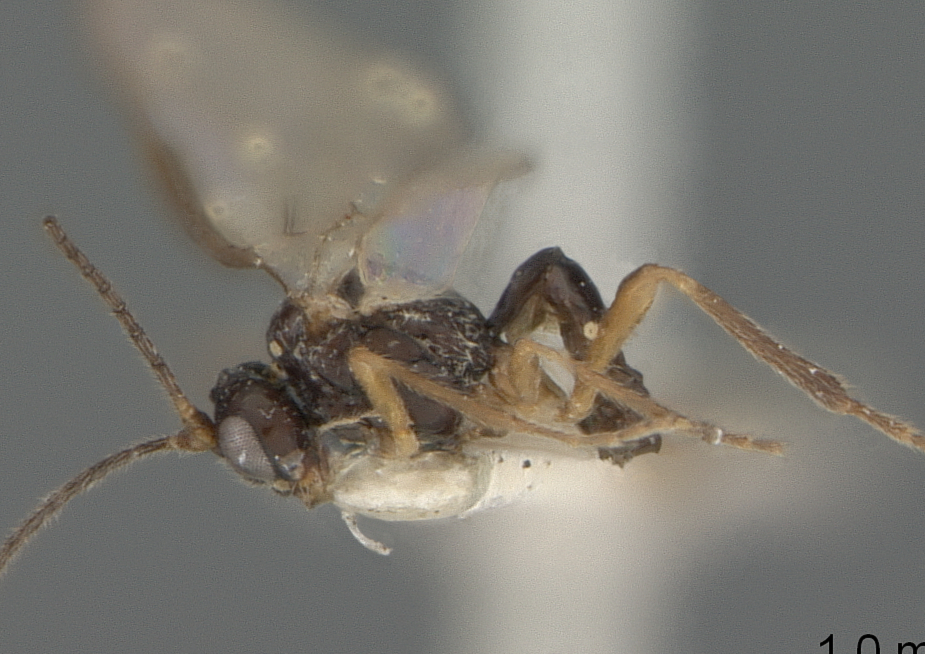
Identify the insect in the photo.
Liposcia dubiosa
